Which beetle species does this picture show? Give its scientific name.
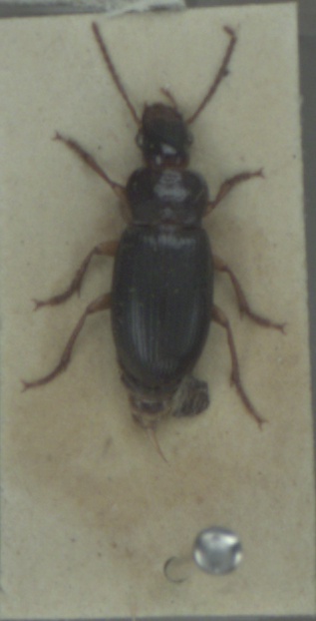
Ophonus rufibarbis
